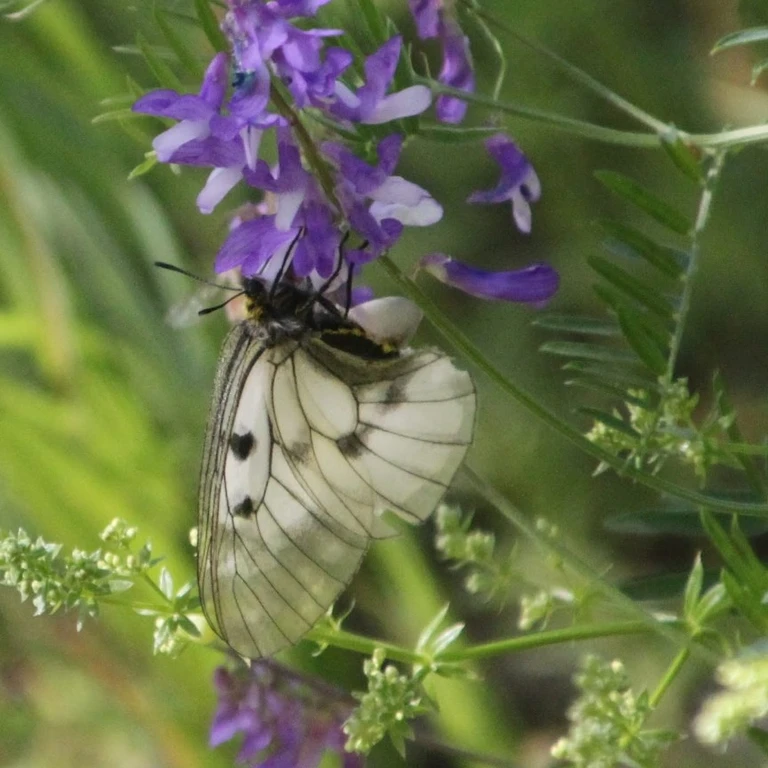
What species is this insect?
Parnassius mnemosyne
